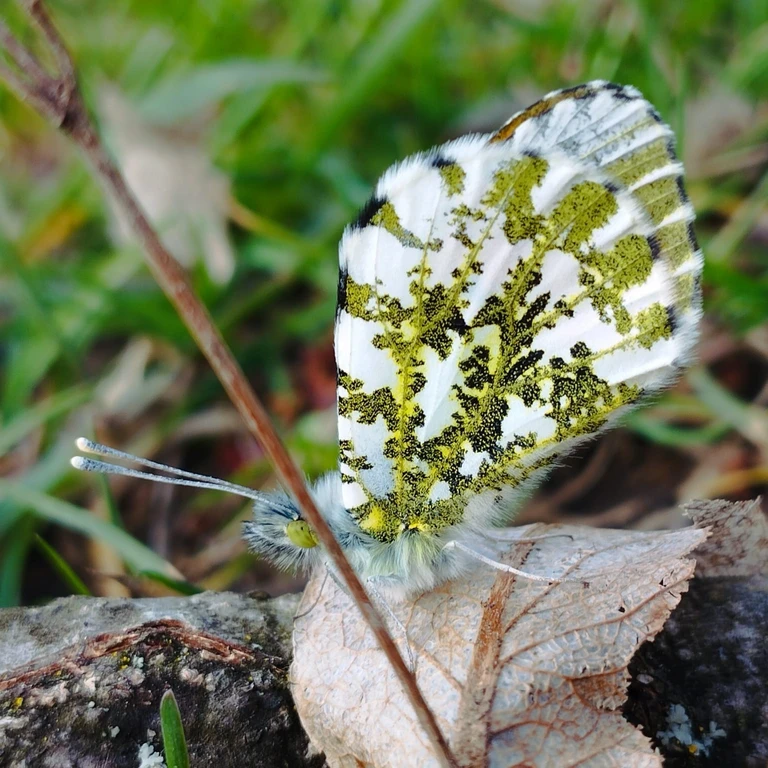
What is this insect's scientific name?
Anthocharis cardamines
